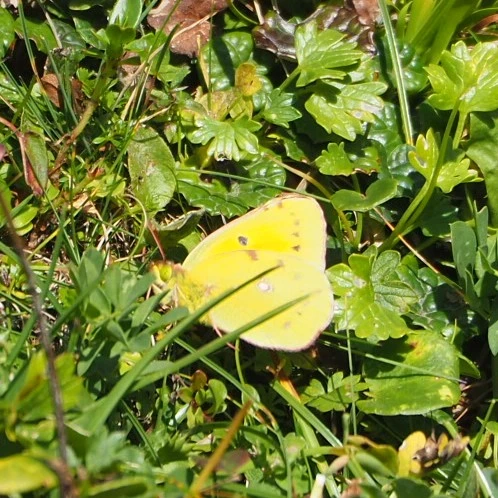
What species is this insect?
Colias croceus
